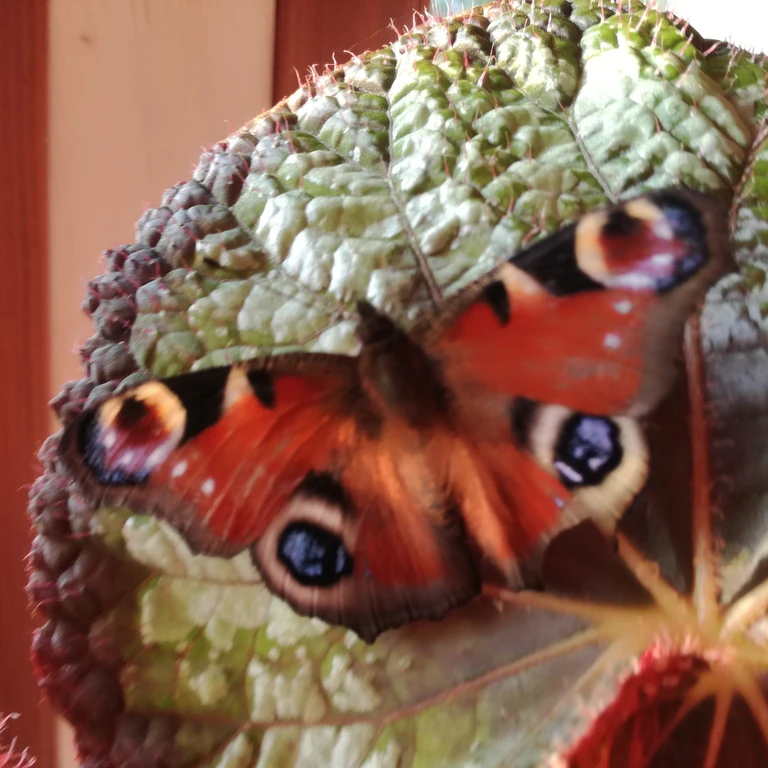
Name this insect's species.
Aglais io
